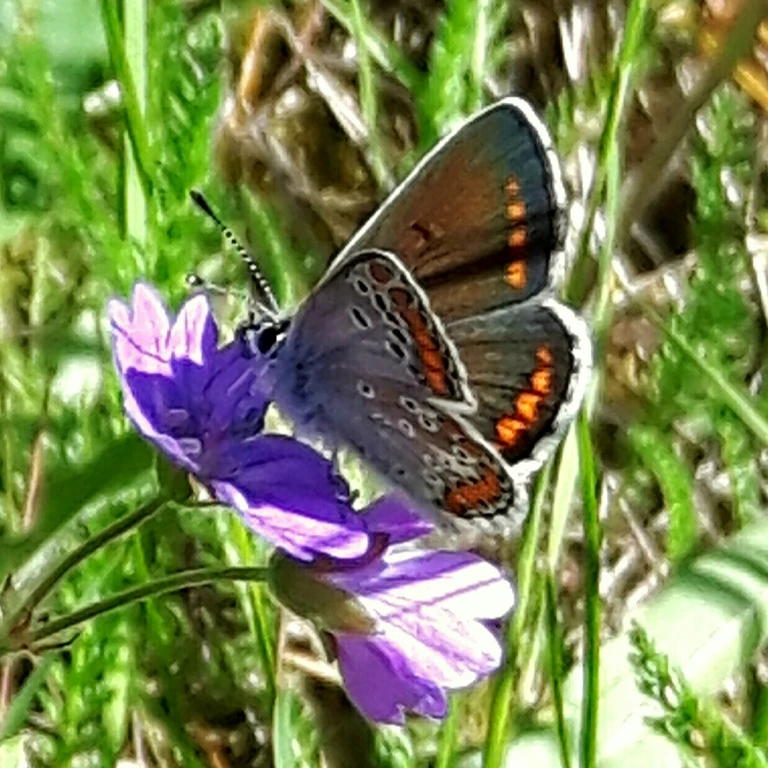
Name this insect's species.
Aricia agestis/artaxerxes
